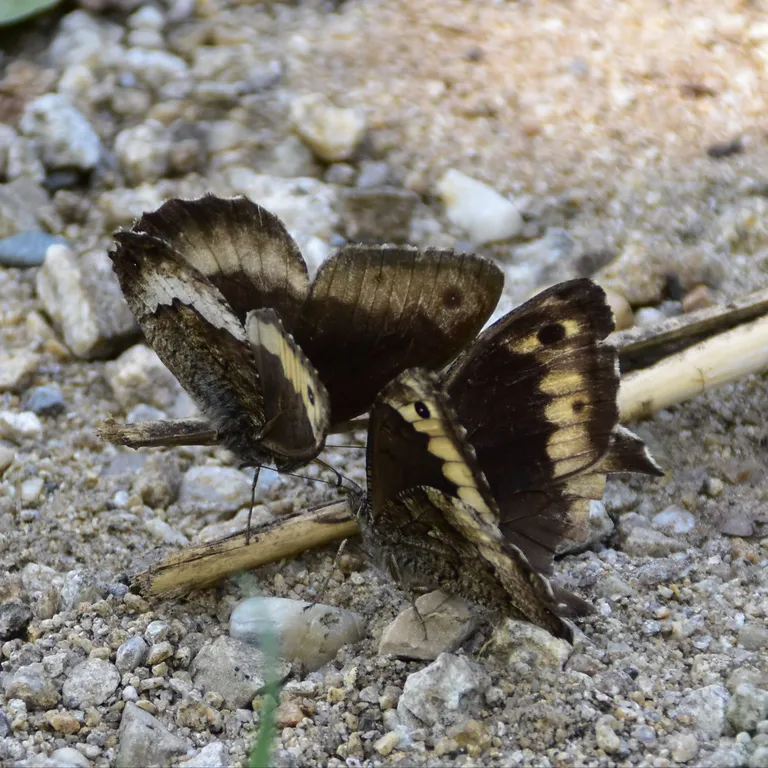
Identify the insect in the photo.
Hipparchia fagi
